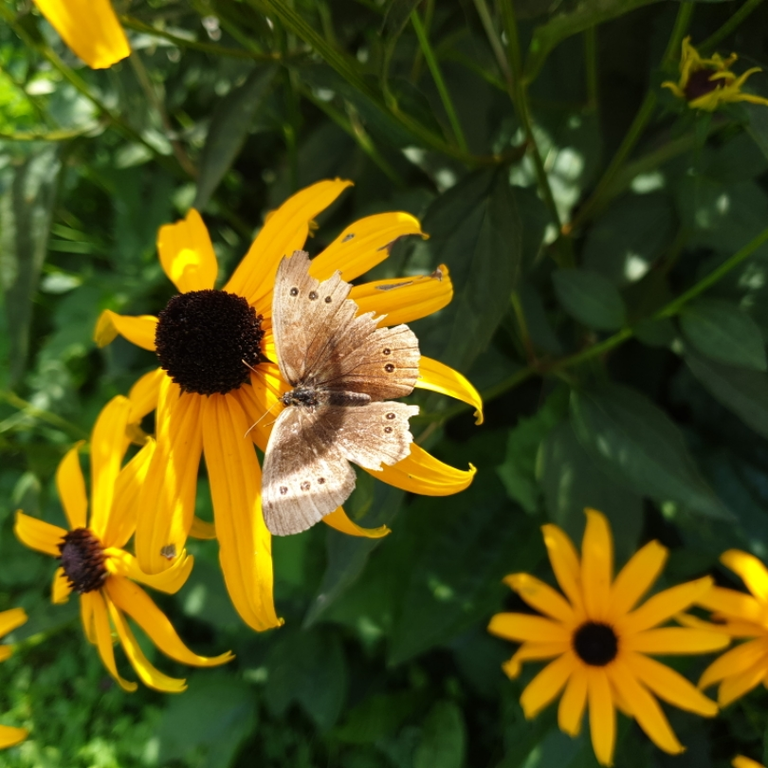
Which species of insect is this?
Aphantopus hyperantus
